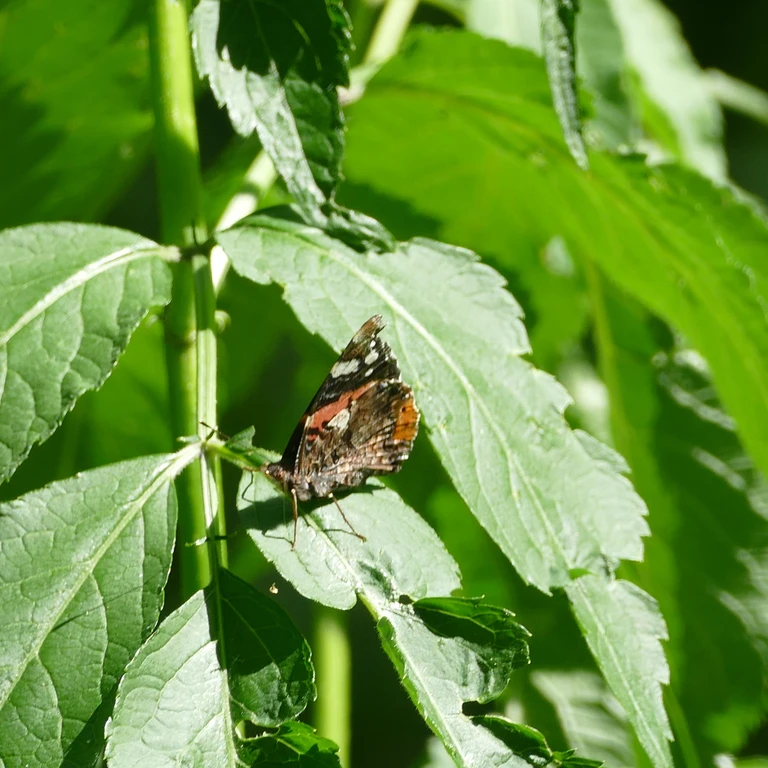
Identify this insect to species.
Vanessa atalanta
